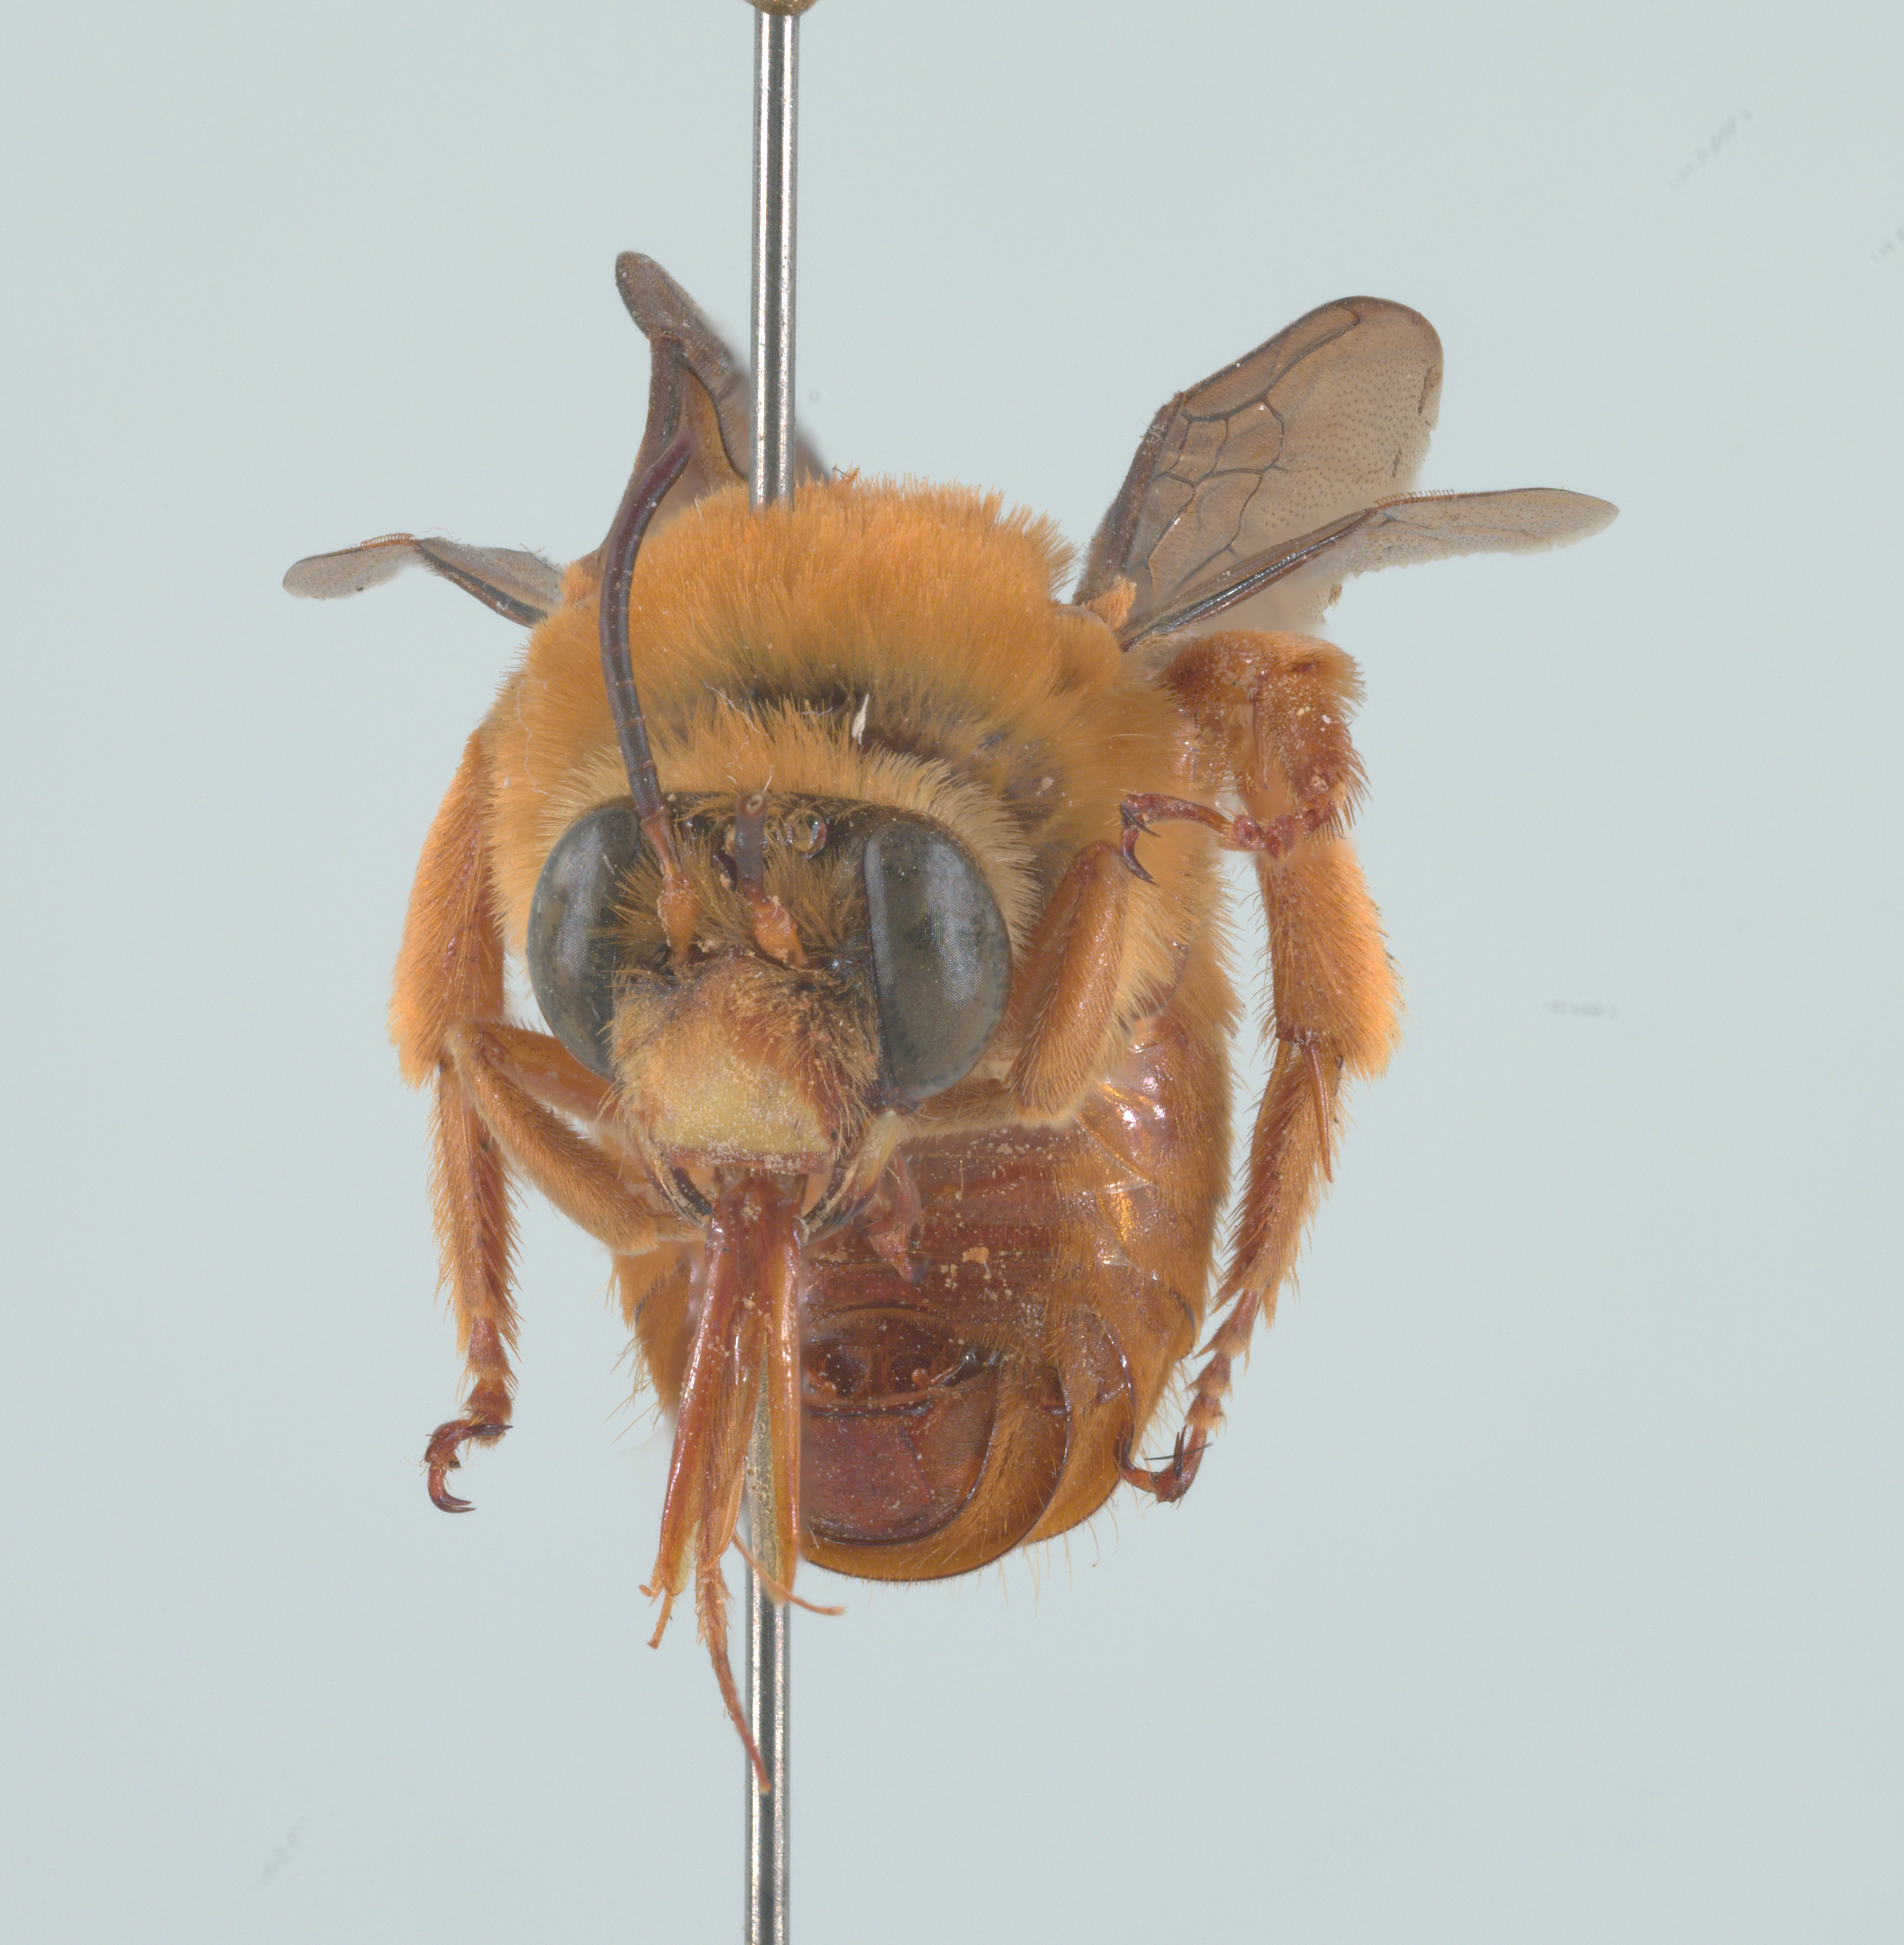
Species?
Xenoglossa fulva
